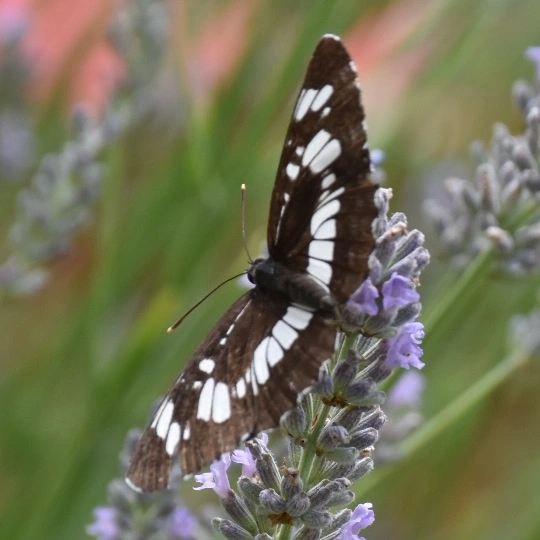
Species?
Neptis rivularis
